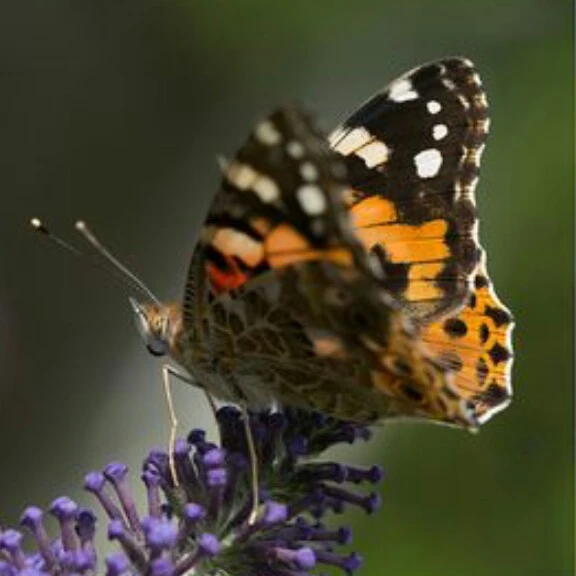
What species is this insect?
Vanessa cardui
